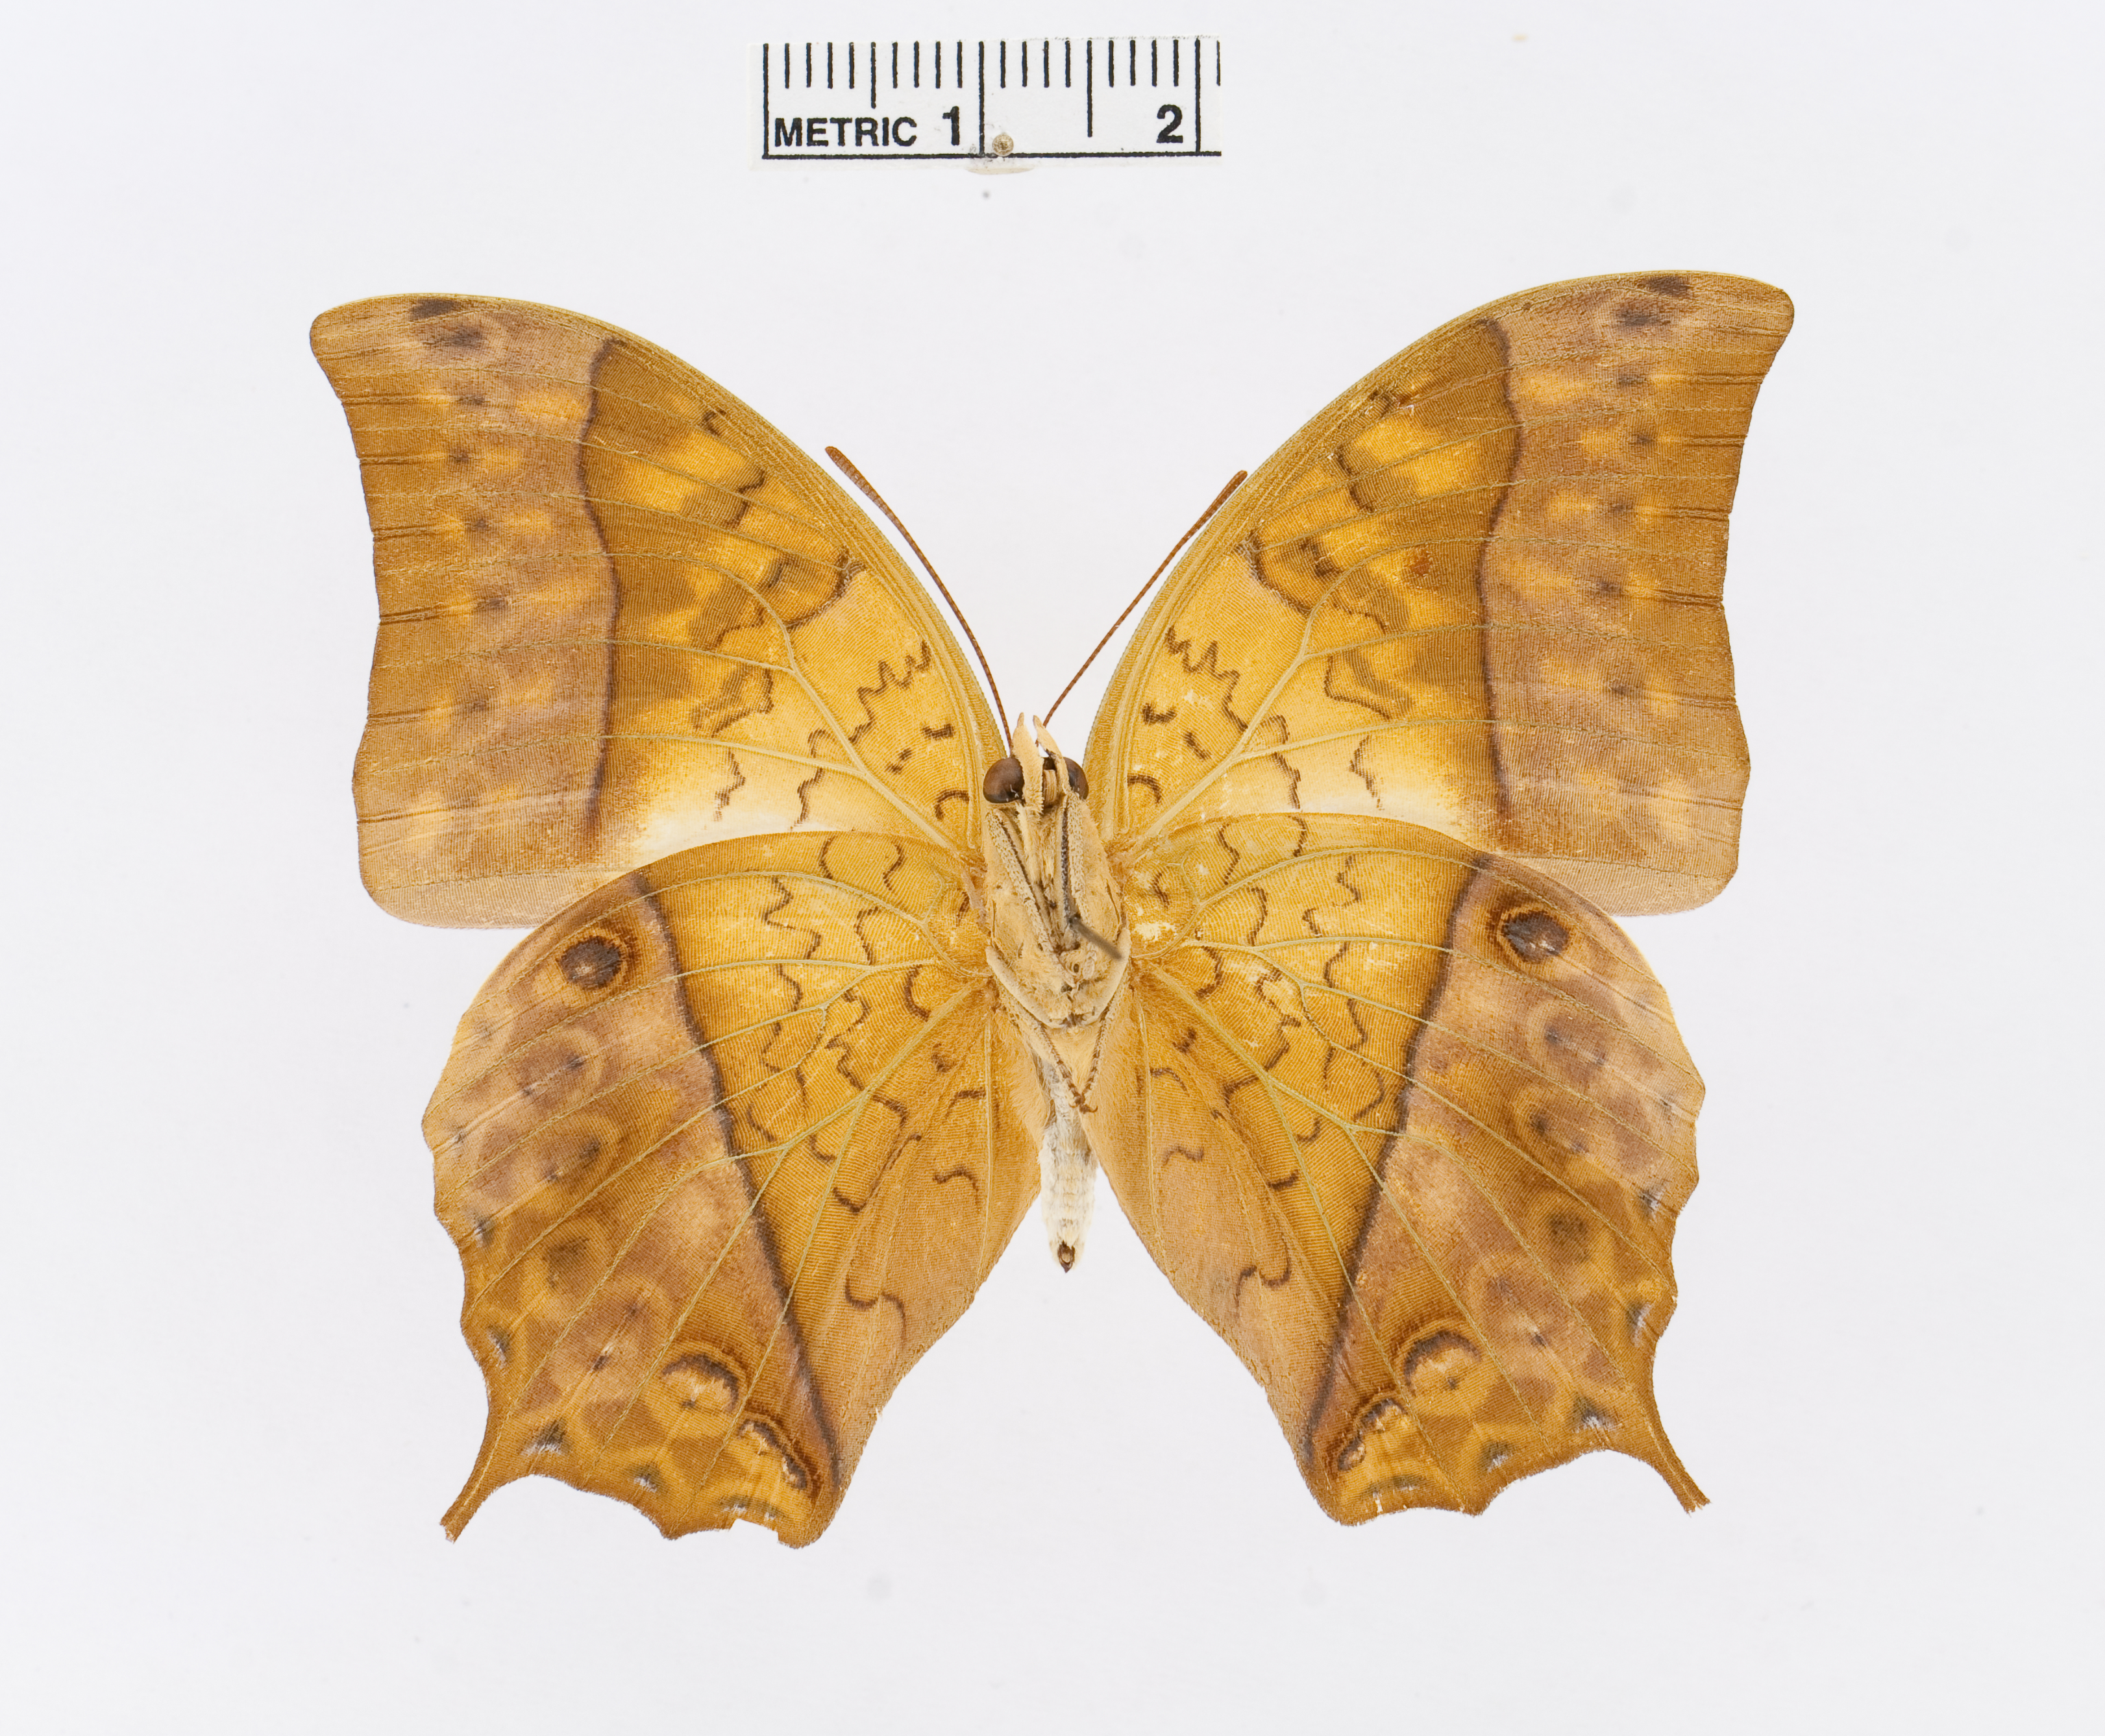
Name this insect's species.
Charaxes varanes
